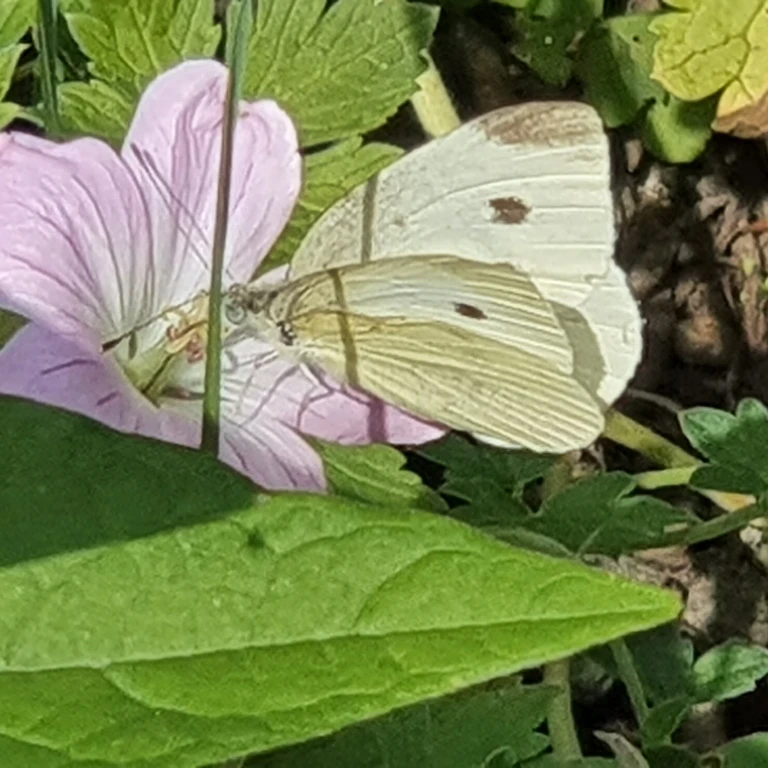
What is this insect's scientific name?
Pieris rapae
